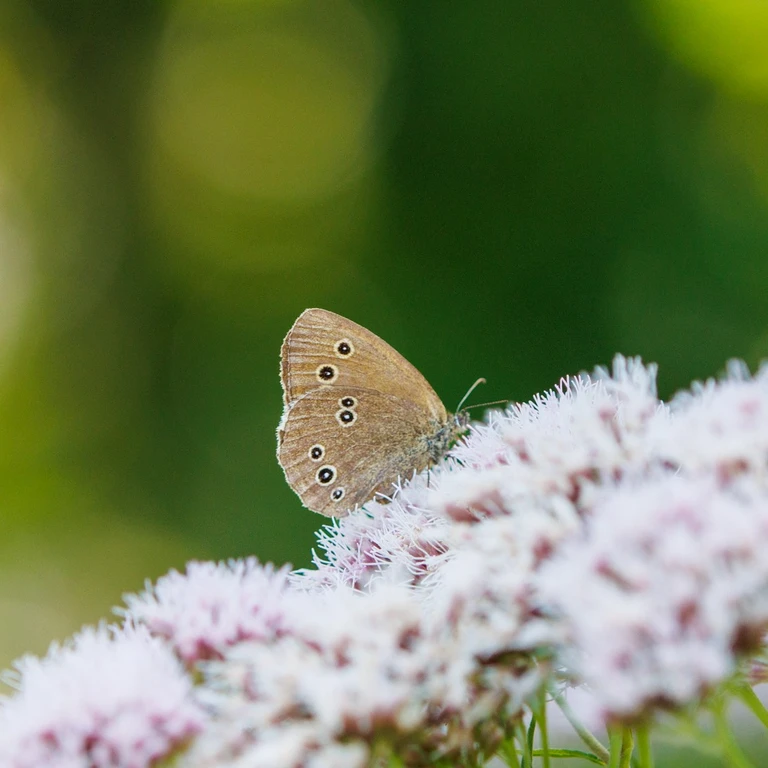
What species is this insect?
Aphantopus hyperantus
